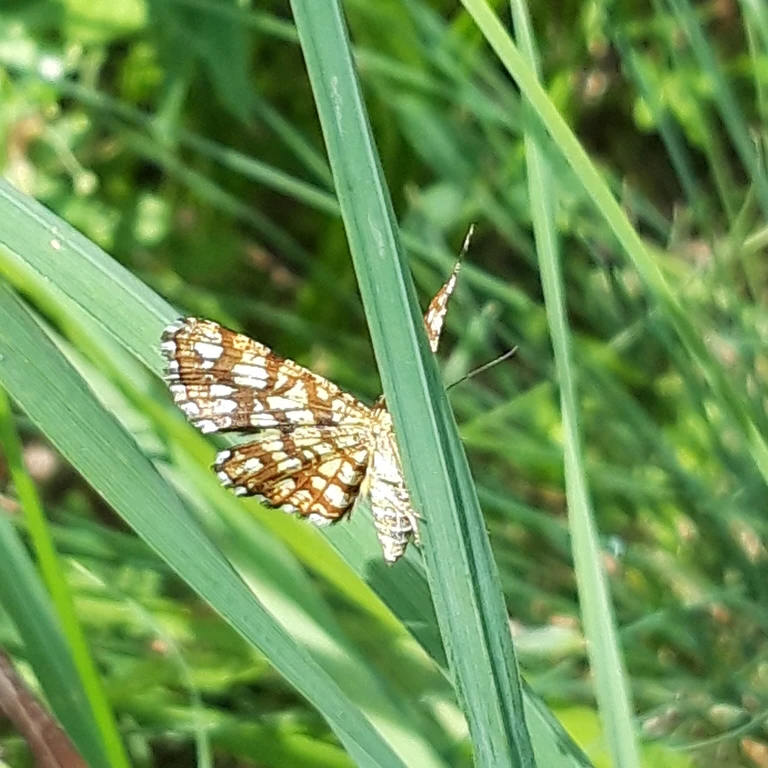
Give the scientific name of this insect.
Chiasmia clathrata
